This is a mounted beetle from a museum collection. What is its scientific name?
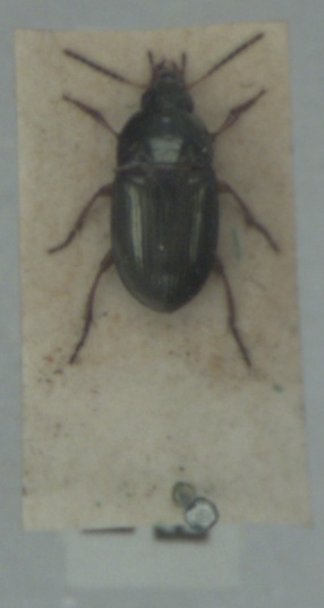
Amara familiaris
